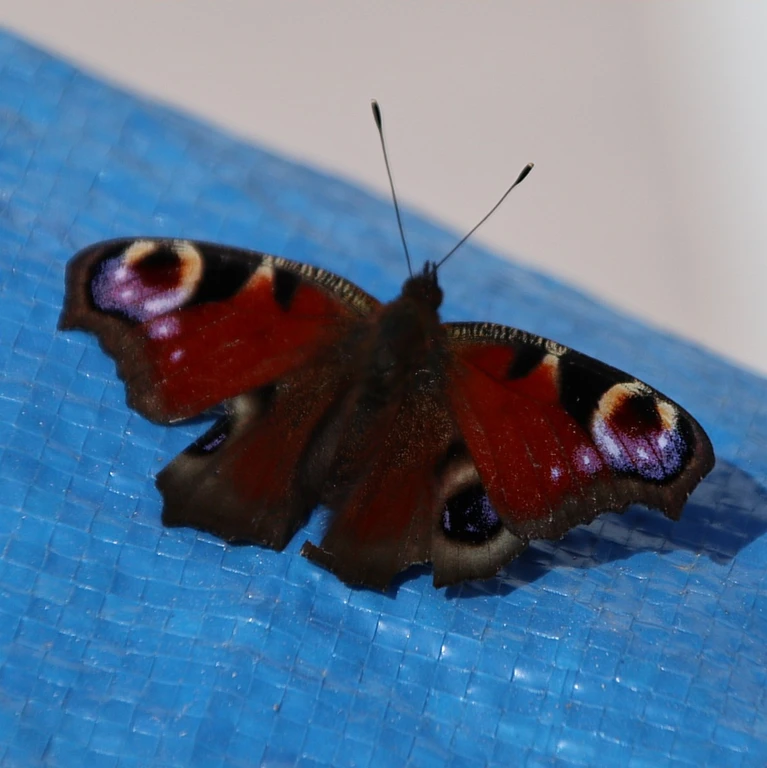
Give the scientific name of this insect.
Aglais io
